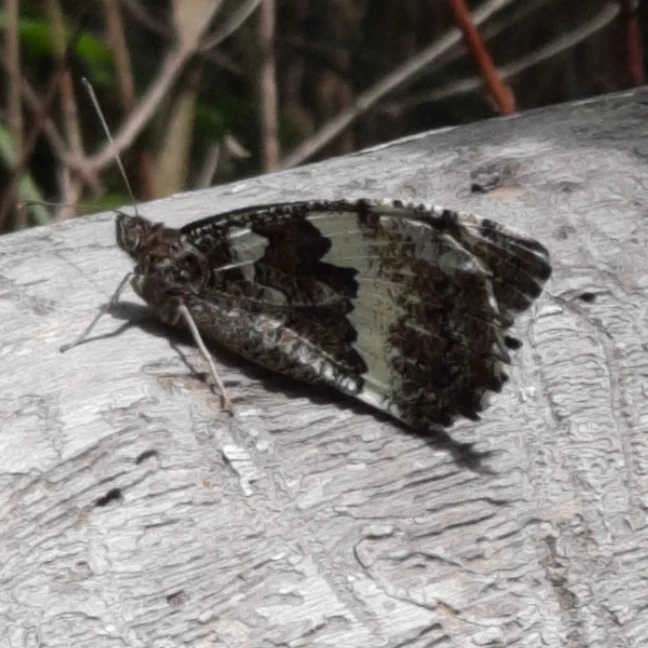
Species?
Brintesia circe
